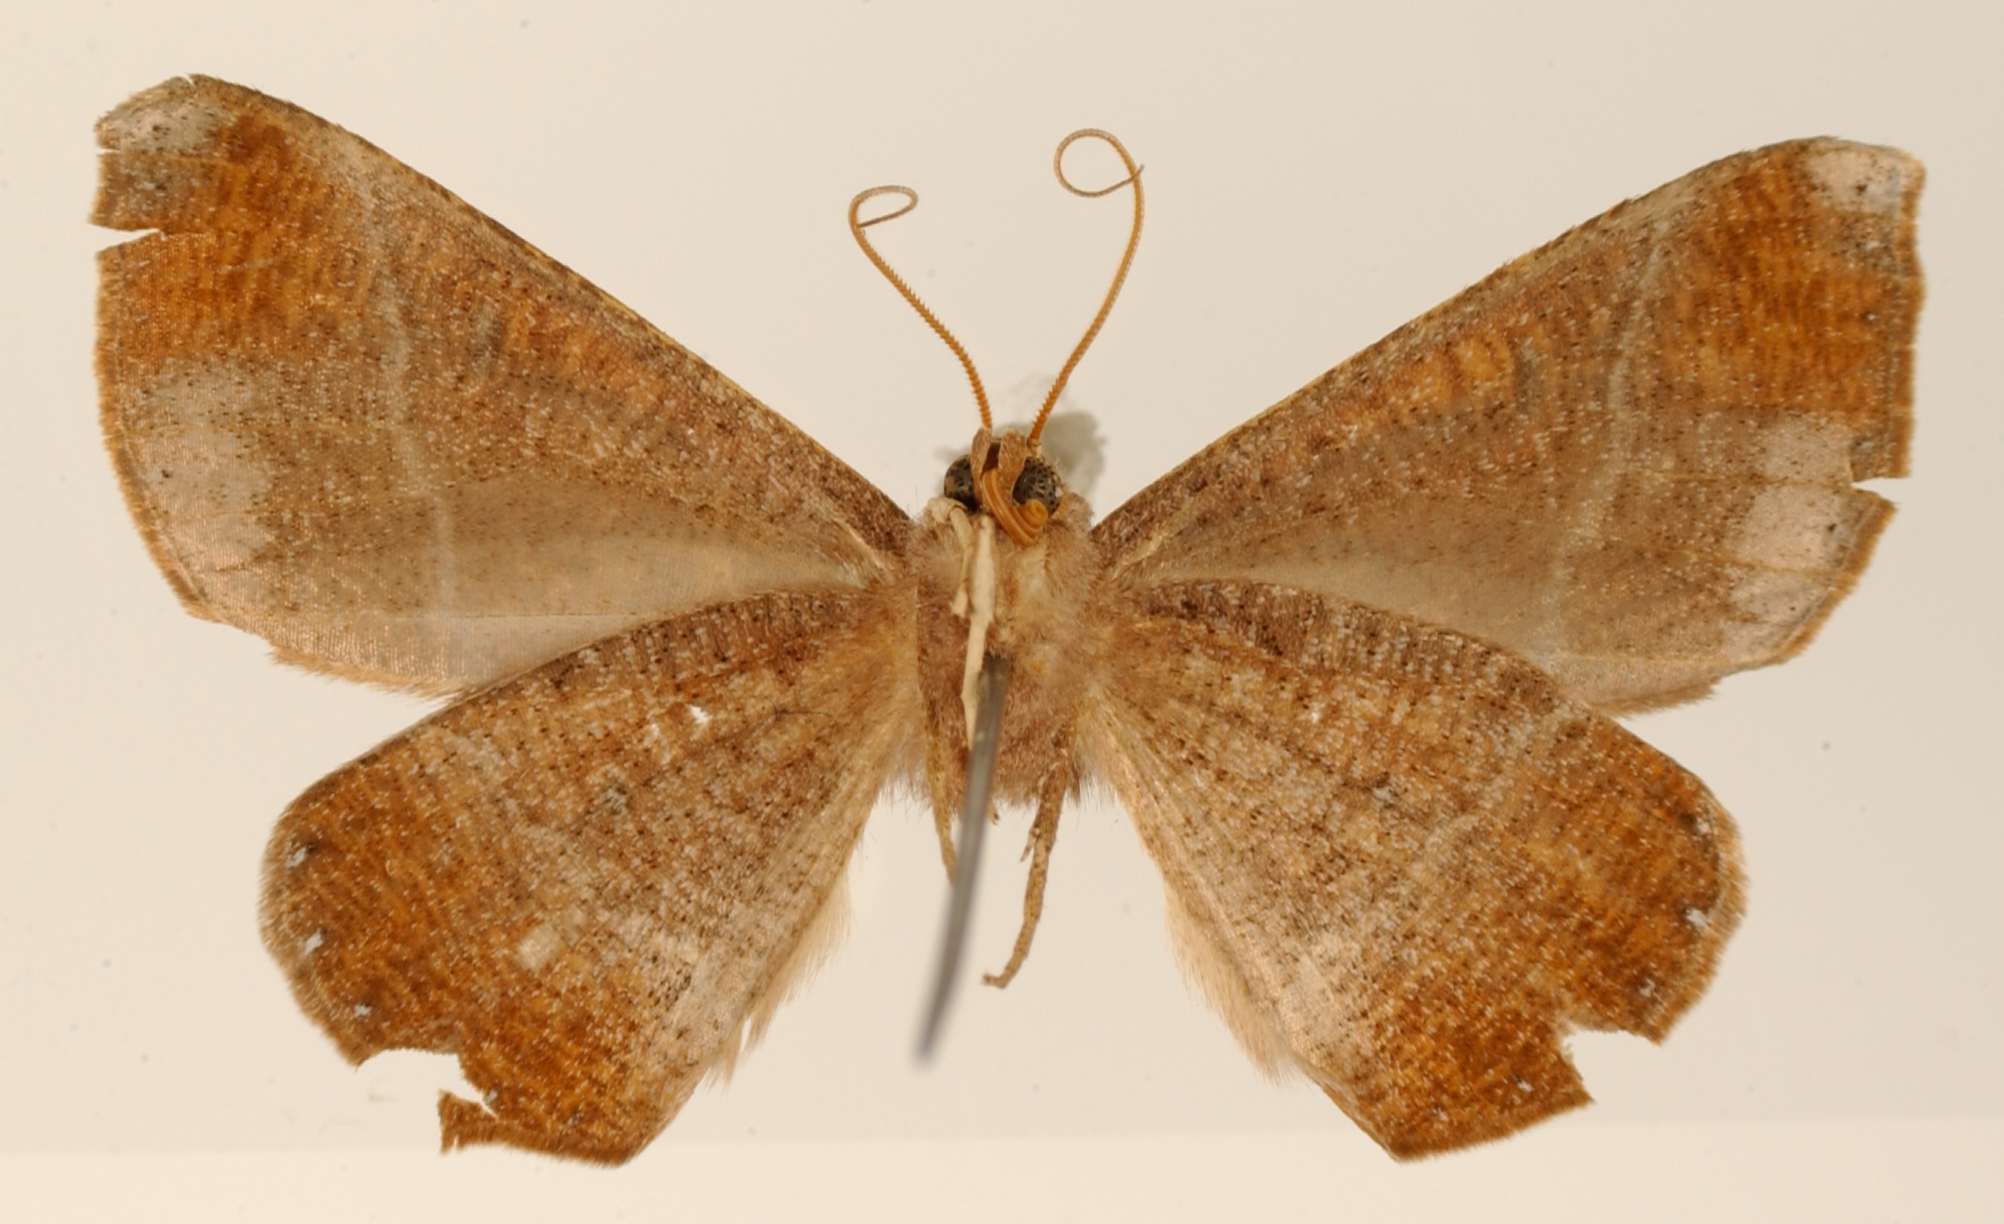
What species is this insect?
Eusenea semibrunnea
